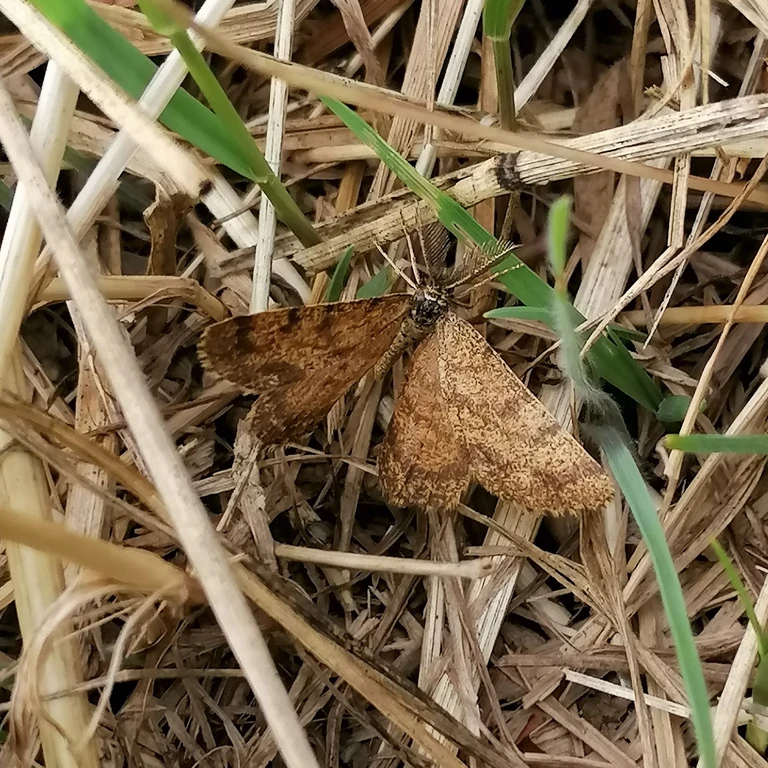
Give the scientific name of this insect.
Ematurga atomaria
